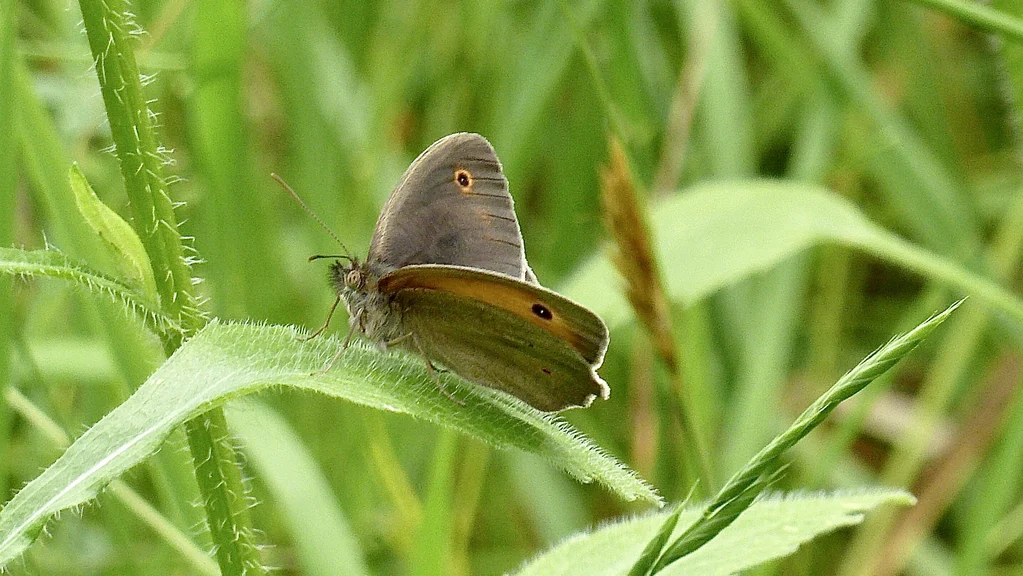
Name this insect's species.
Maniola jurtina
